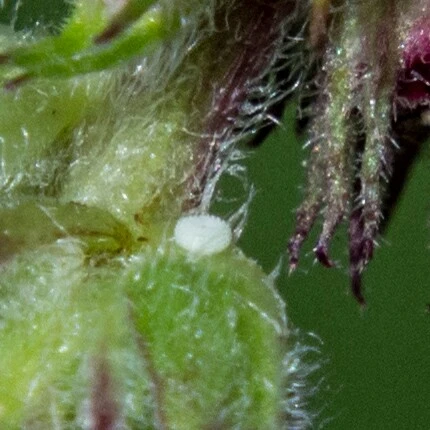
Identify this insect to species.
Celastrina argiolus
